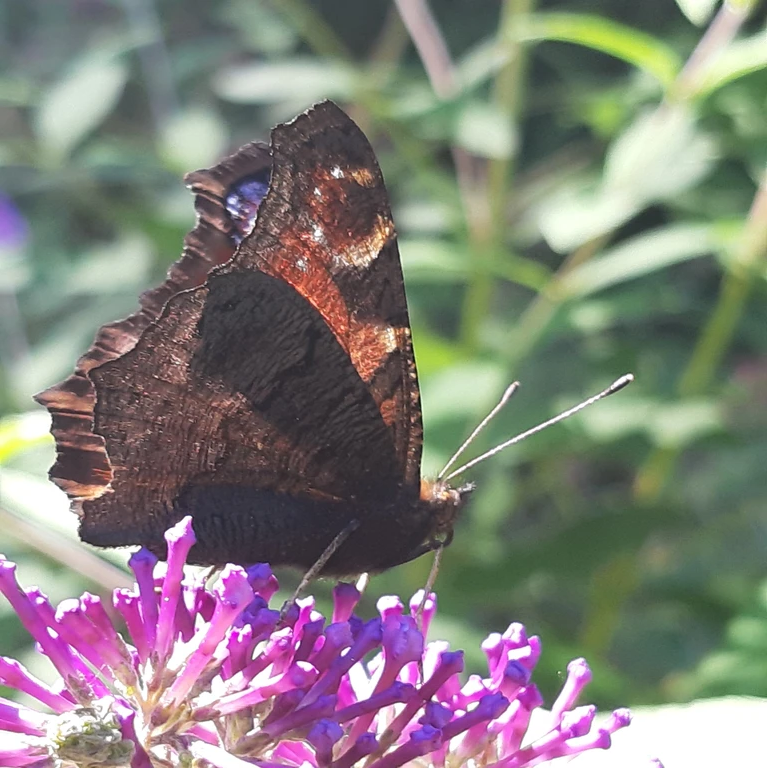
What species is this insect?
Aglais io
